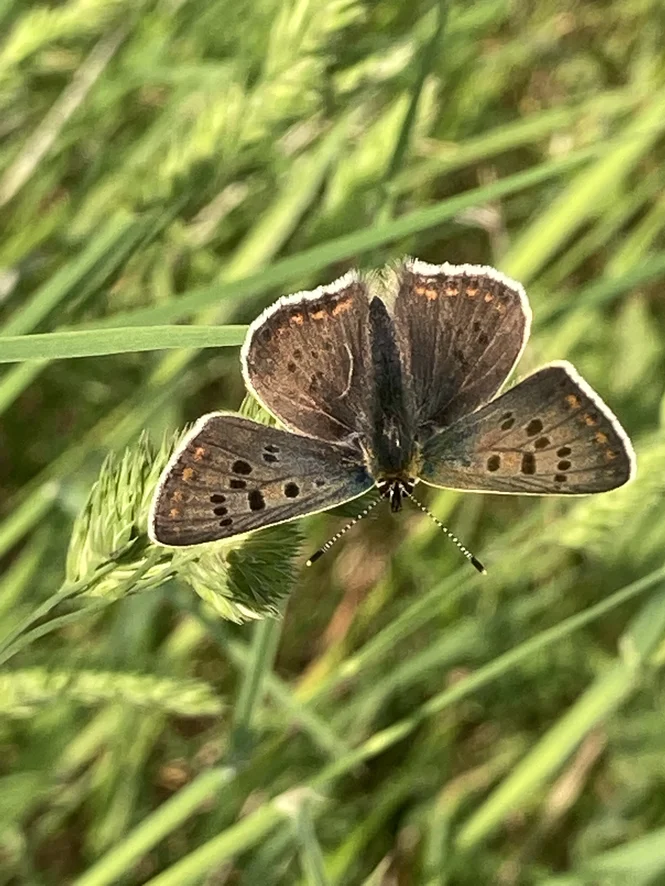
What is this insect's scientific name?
Lycaena tityrus (also Loweia tityrus)
